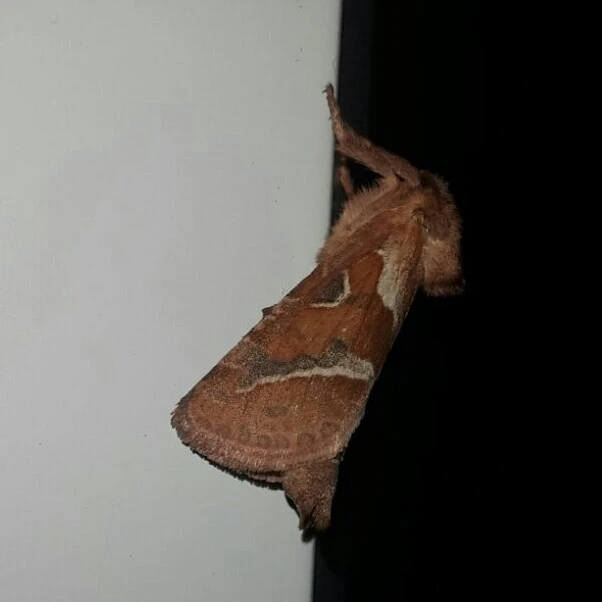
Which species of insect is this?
Triodia sylvina
